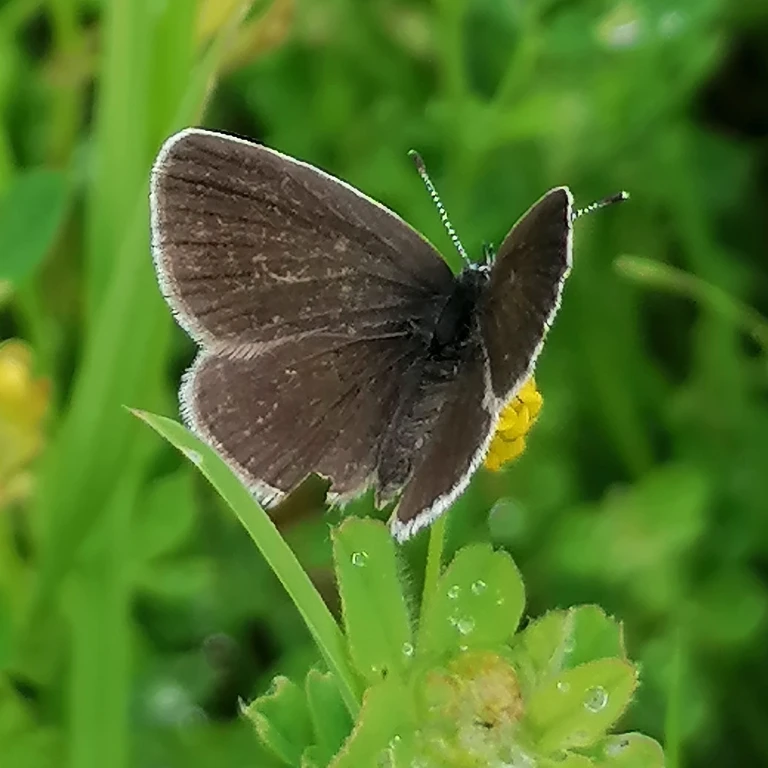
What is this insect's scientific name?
Cupido minimus
